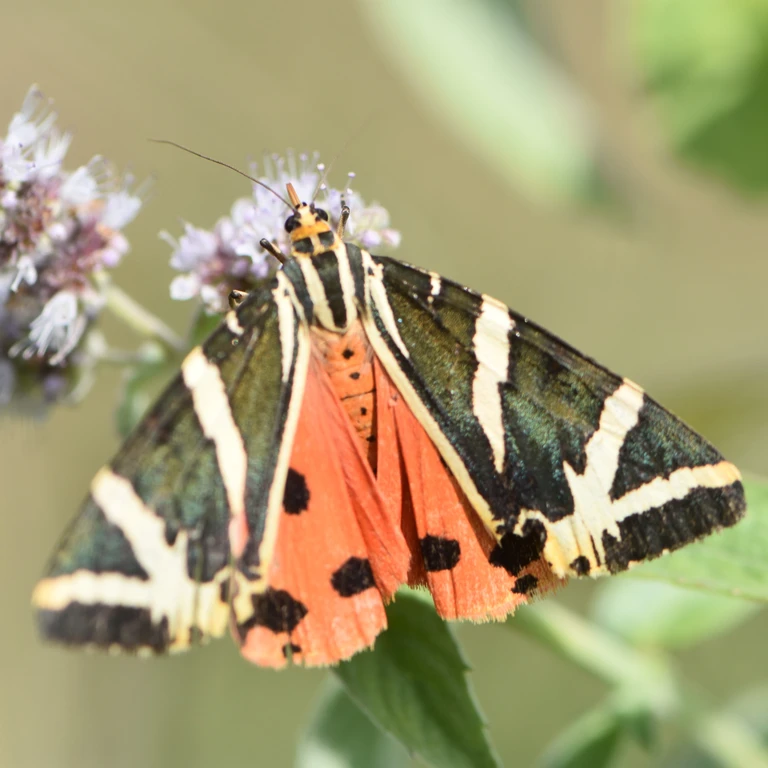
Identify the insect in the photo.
Euplagia quadripunctaria
